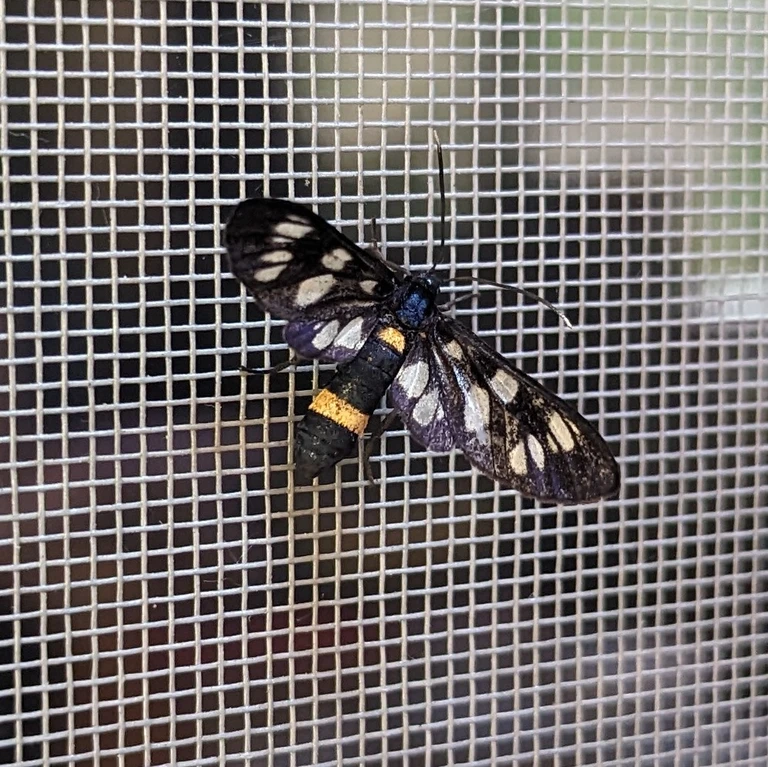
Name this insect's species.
Amata phegea
